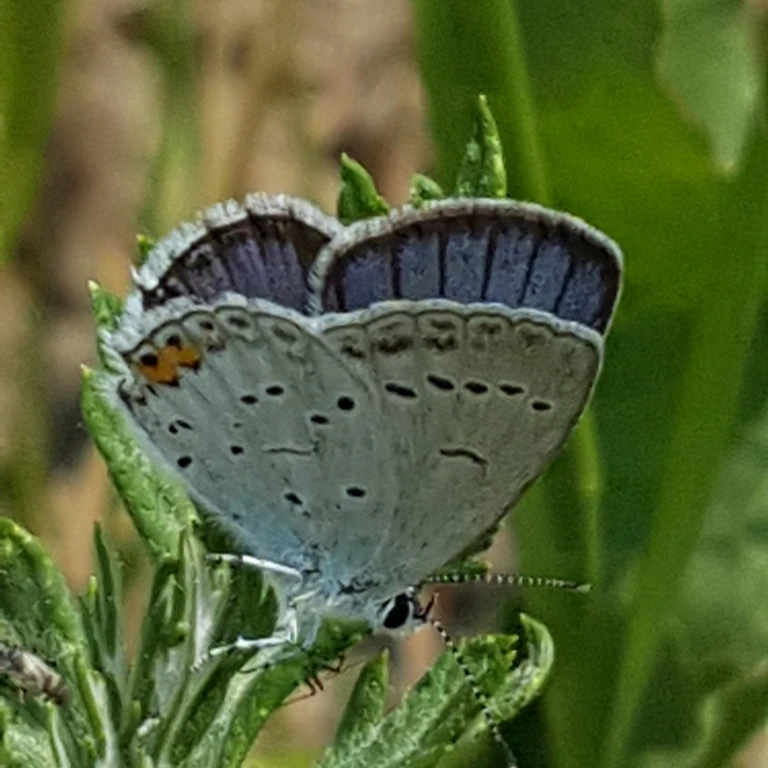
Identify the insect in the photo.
Cupido argiades (also Elkalyce argiades)
